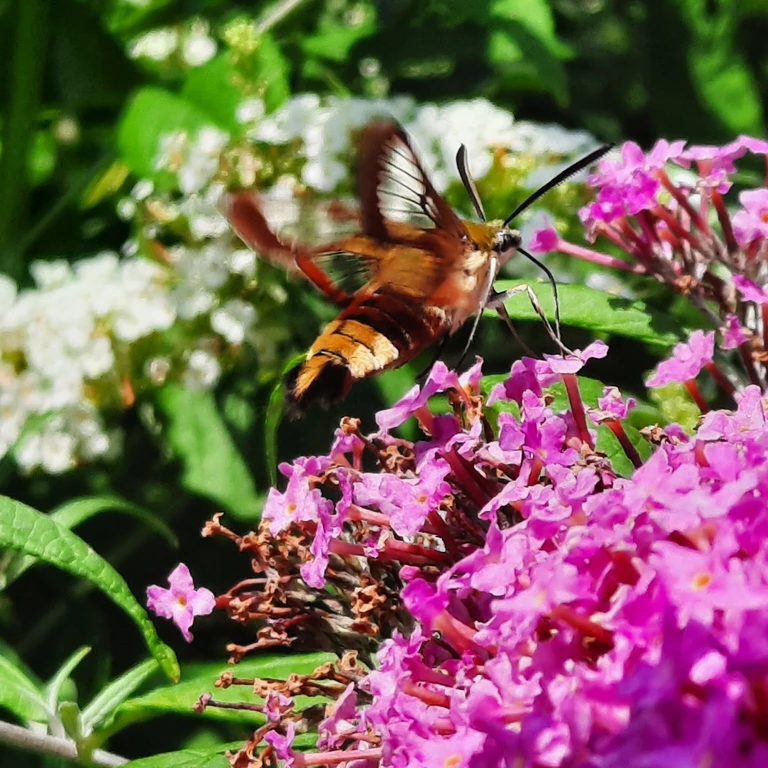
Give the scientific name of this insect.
Hemaris fuciformis
